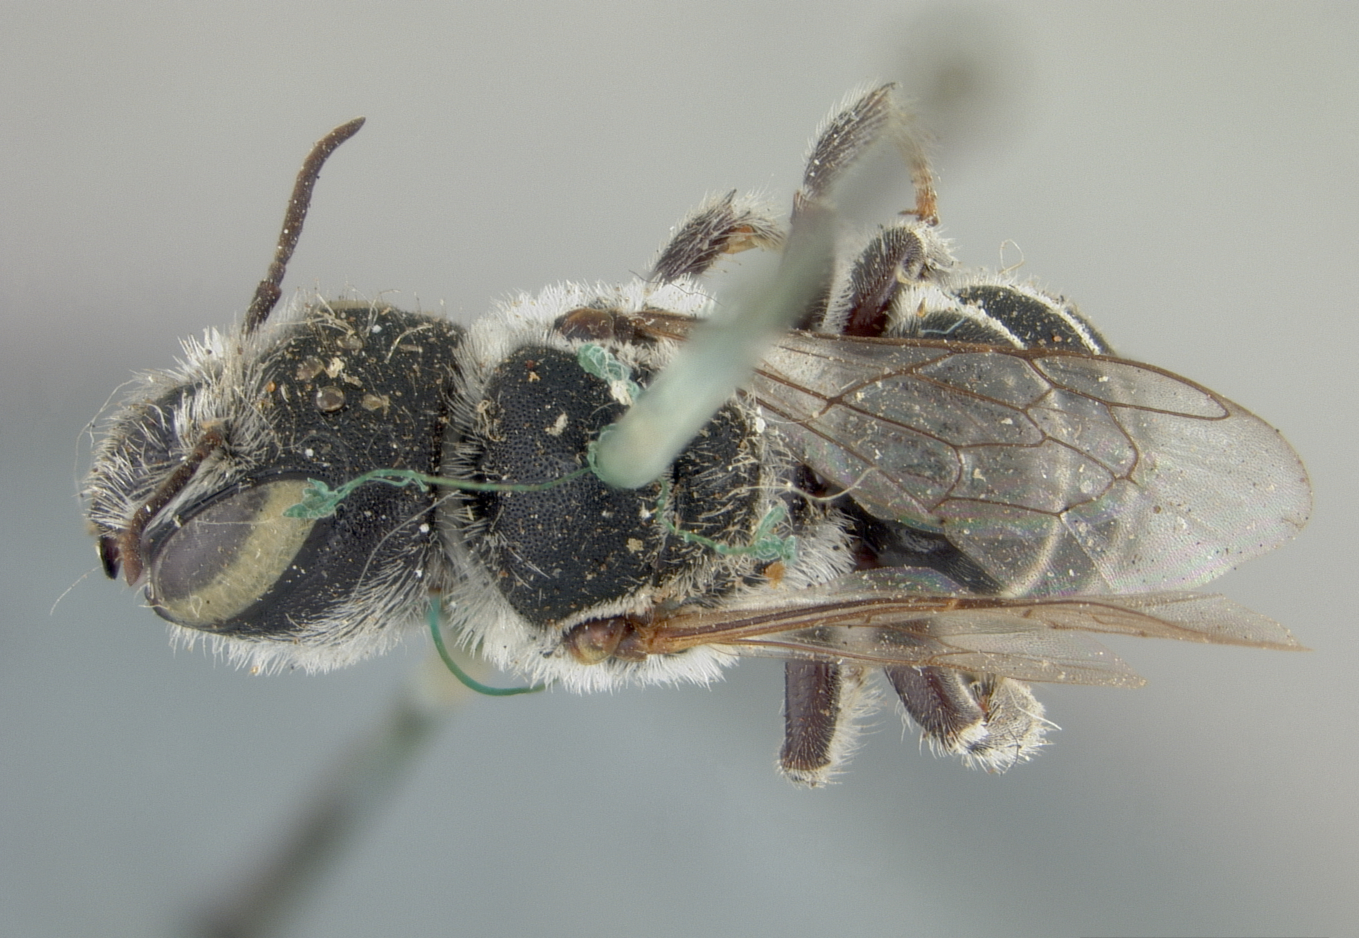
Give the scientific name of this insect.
Heriades opuntiae
